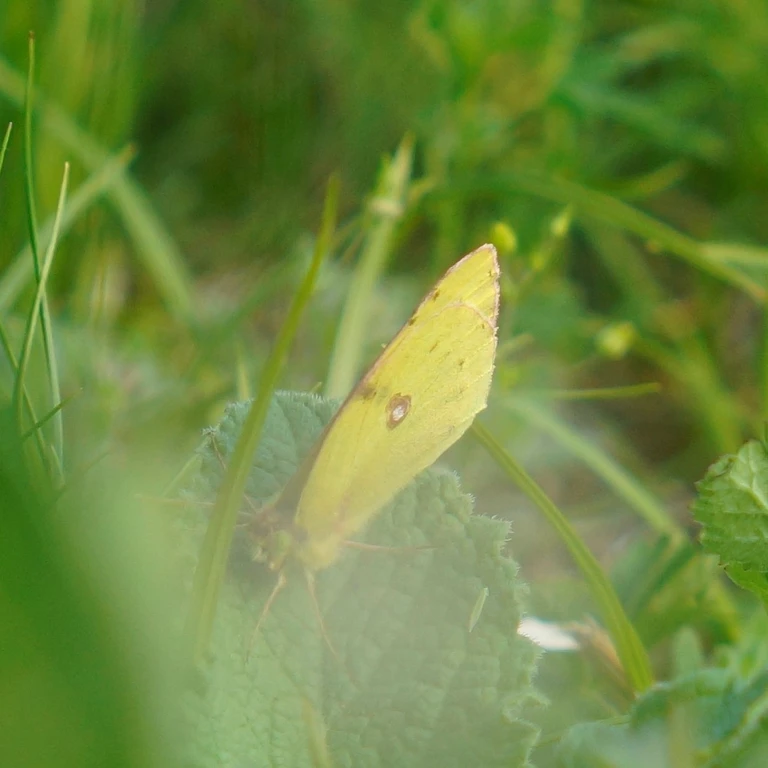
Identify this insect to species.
Colias croceus
